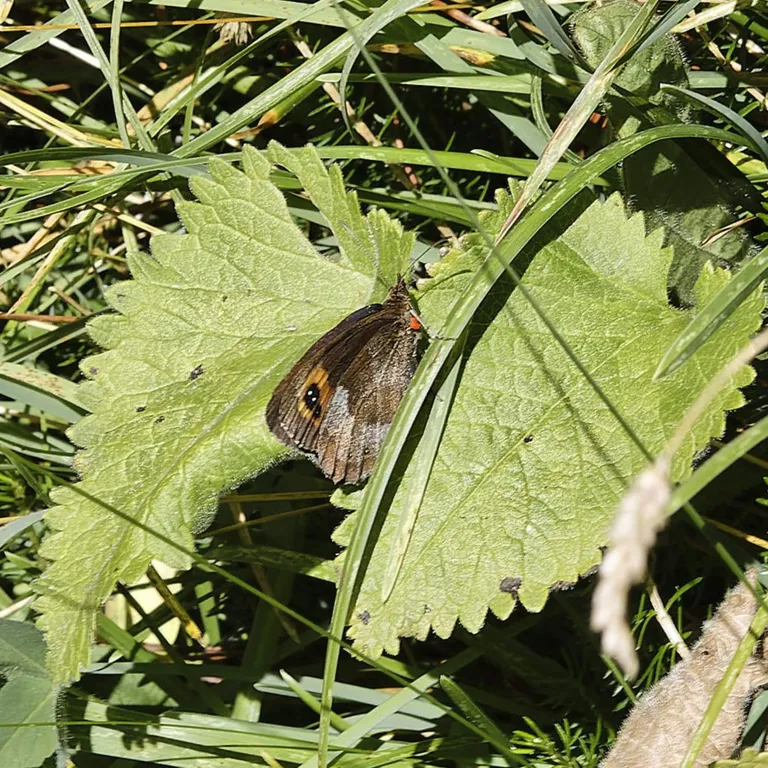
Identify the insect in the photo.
Erebia aethiops
